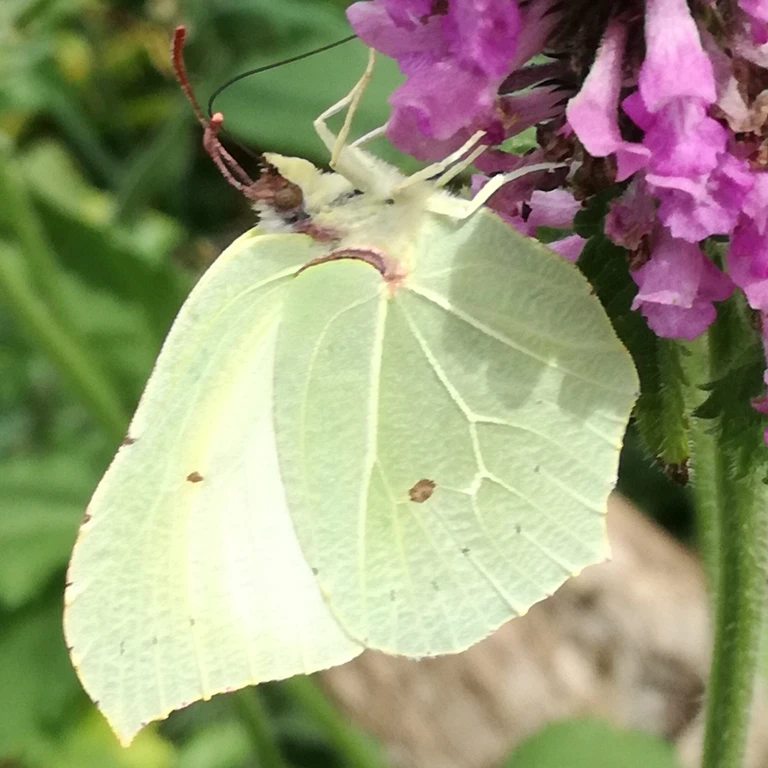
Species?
Gonepteryx rhamni
